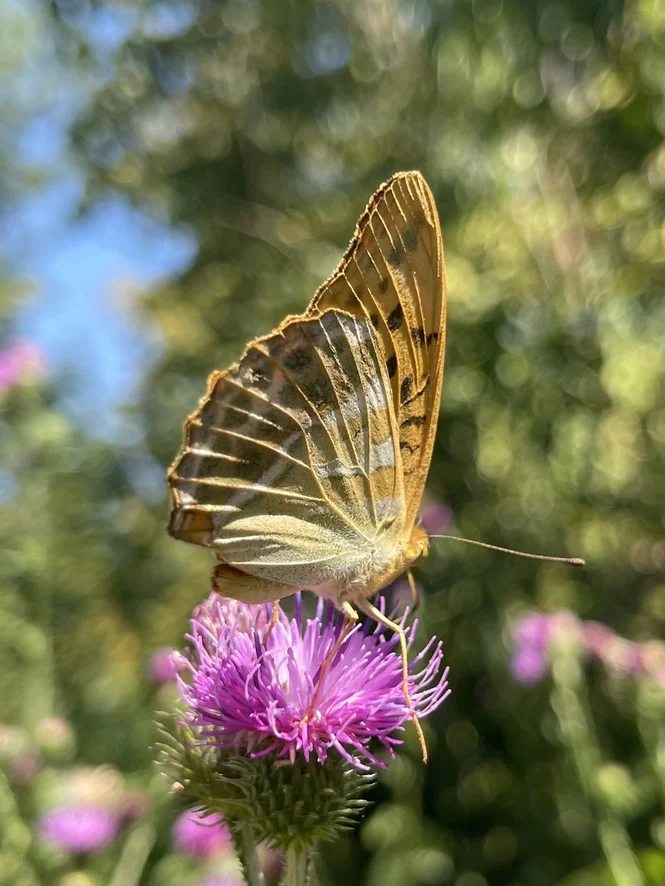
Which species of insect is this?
Argynnis paphia
